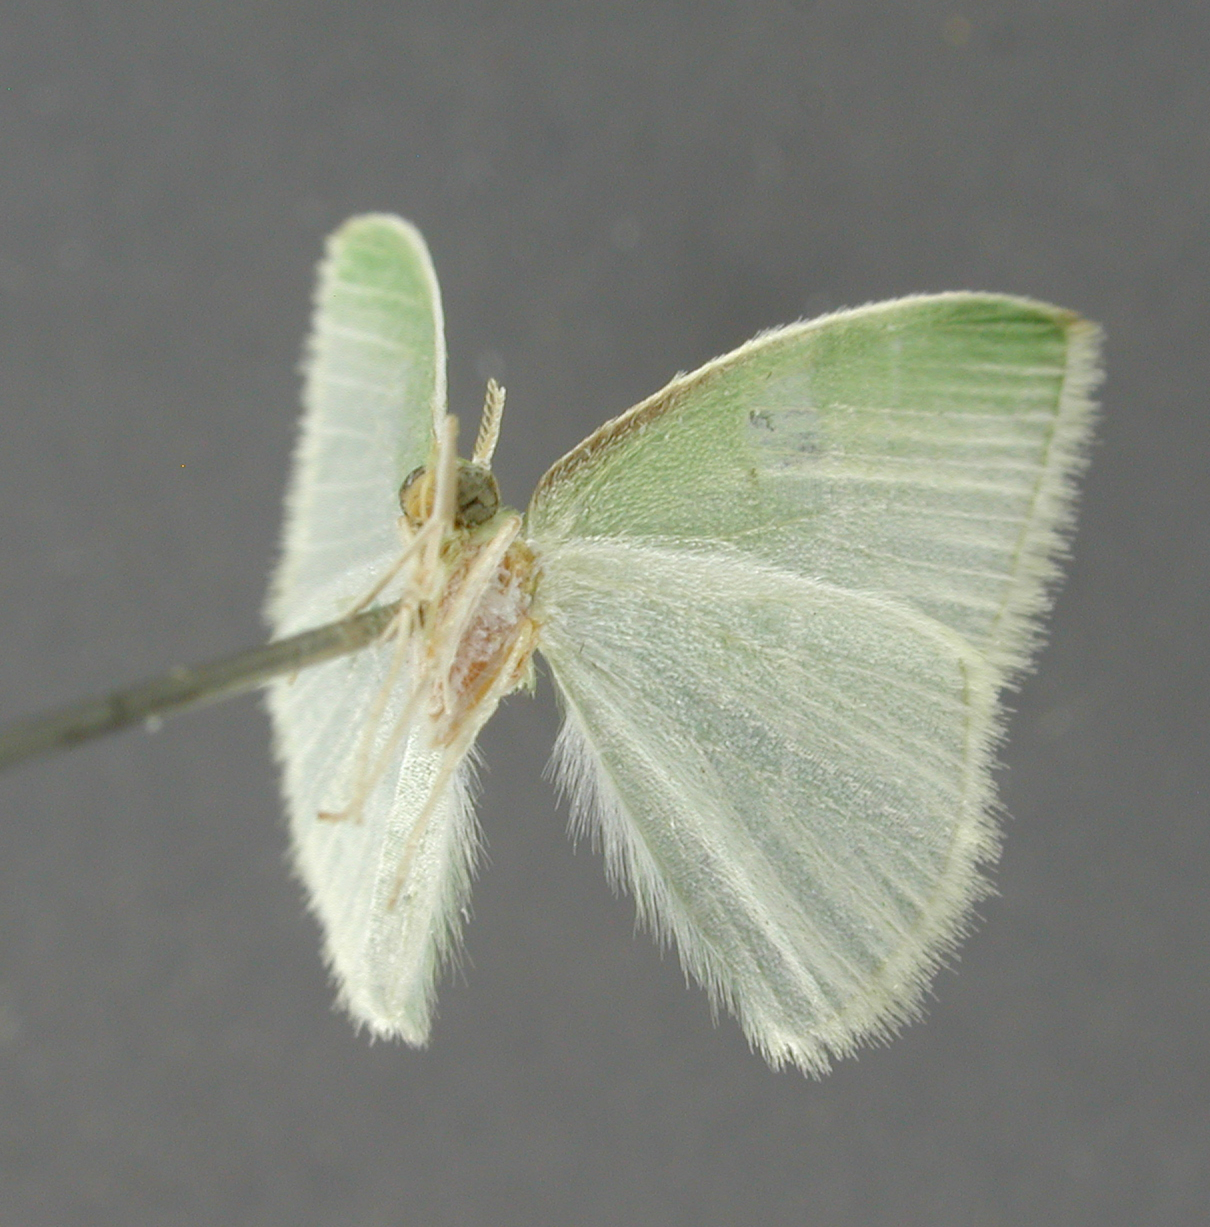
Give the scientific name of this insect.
Nemoria mollissima
